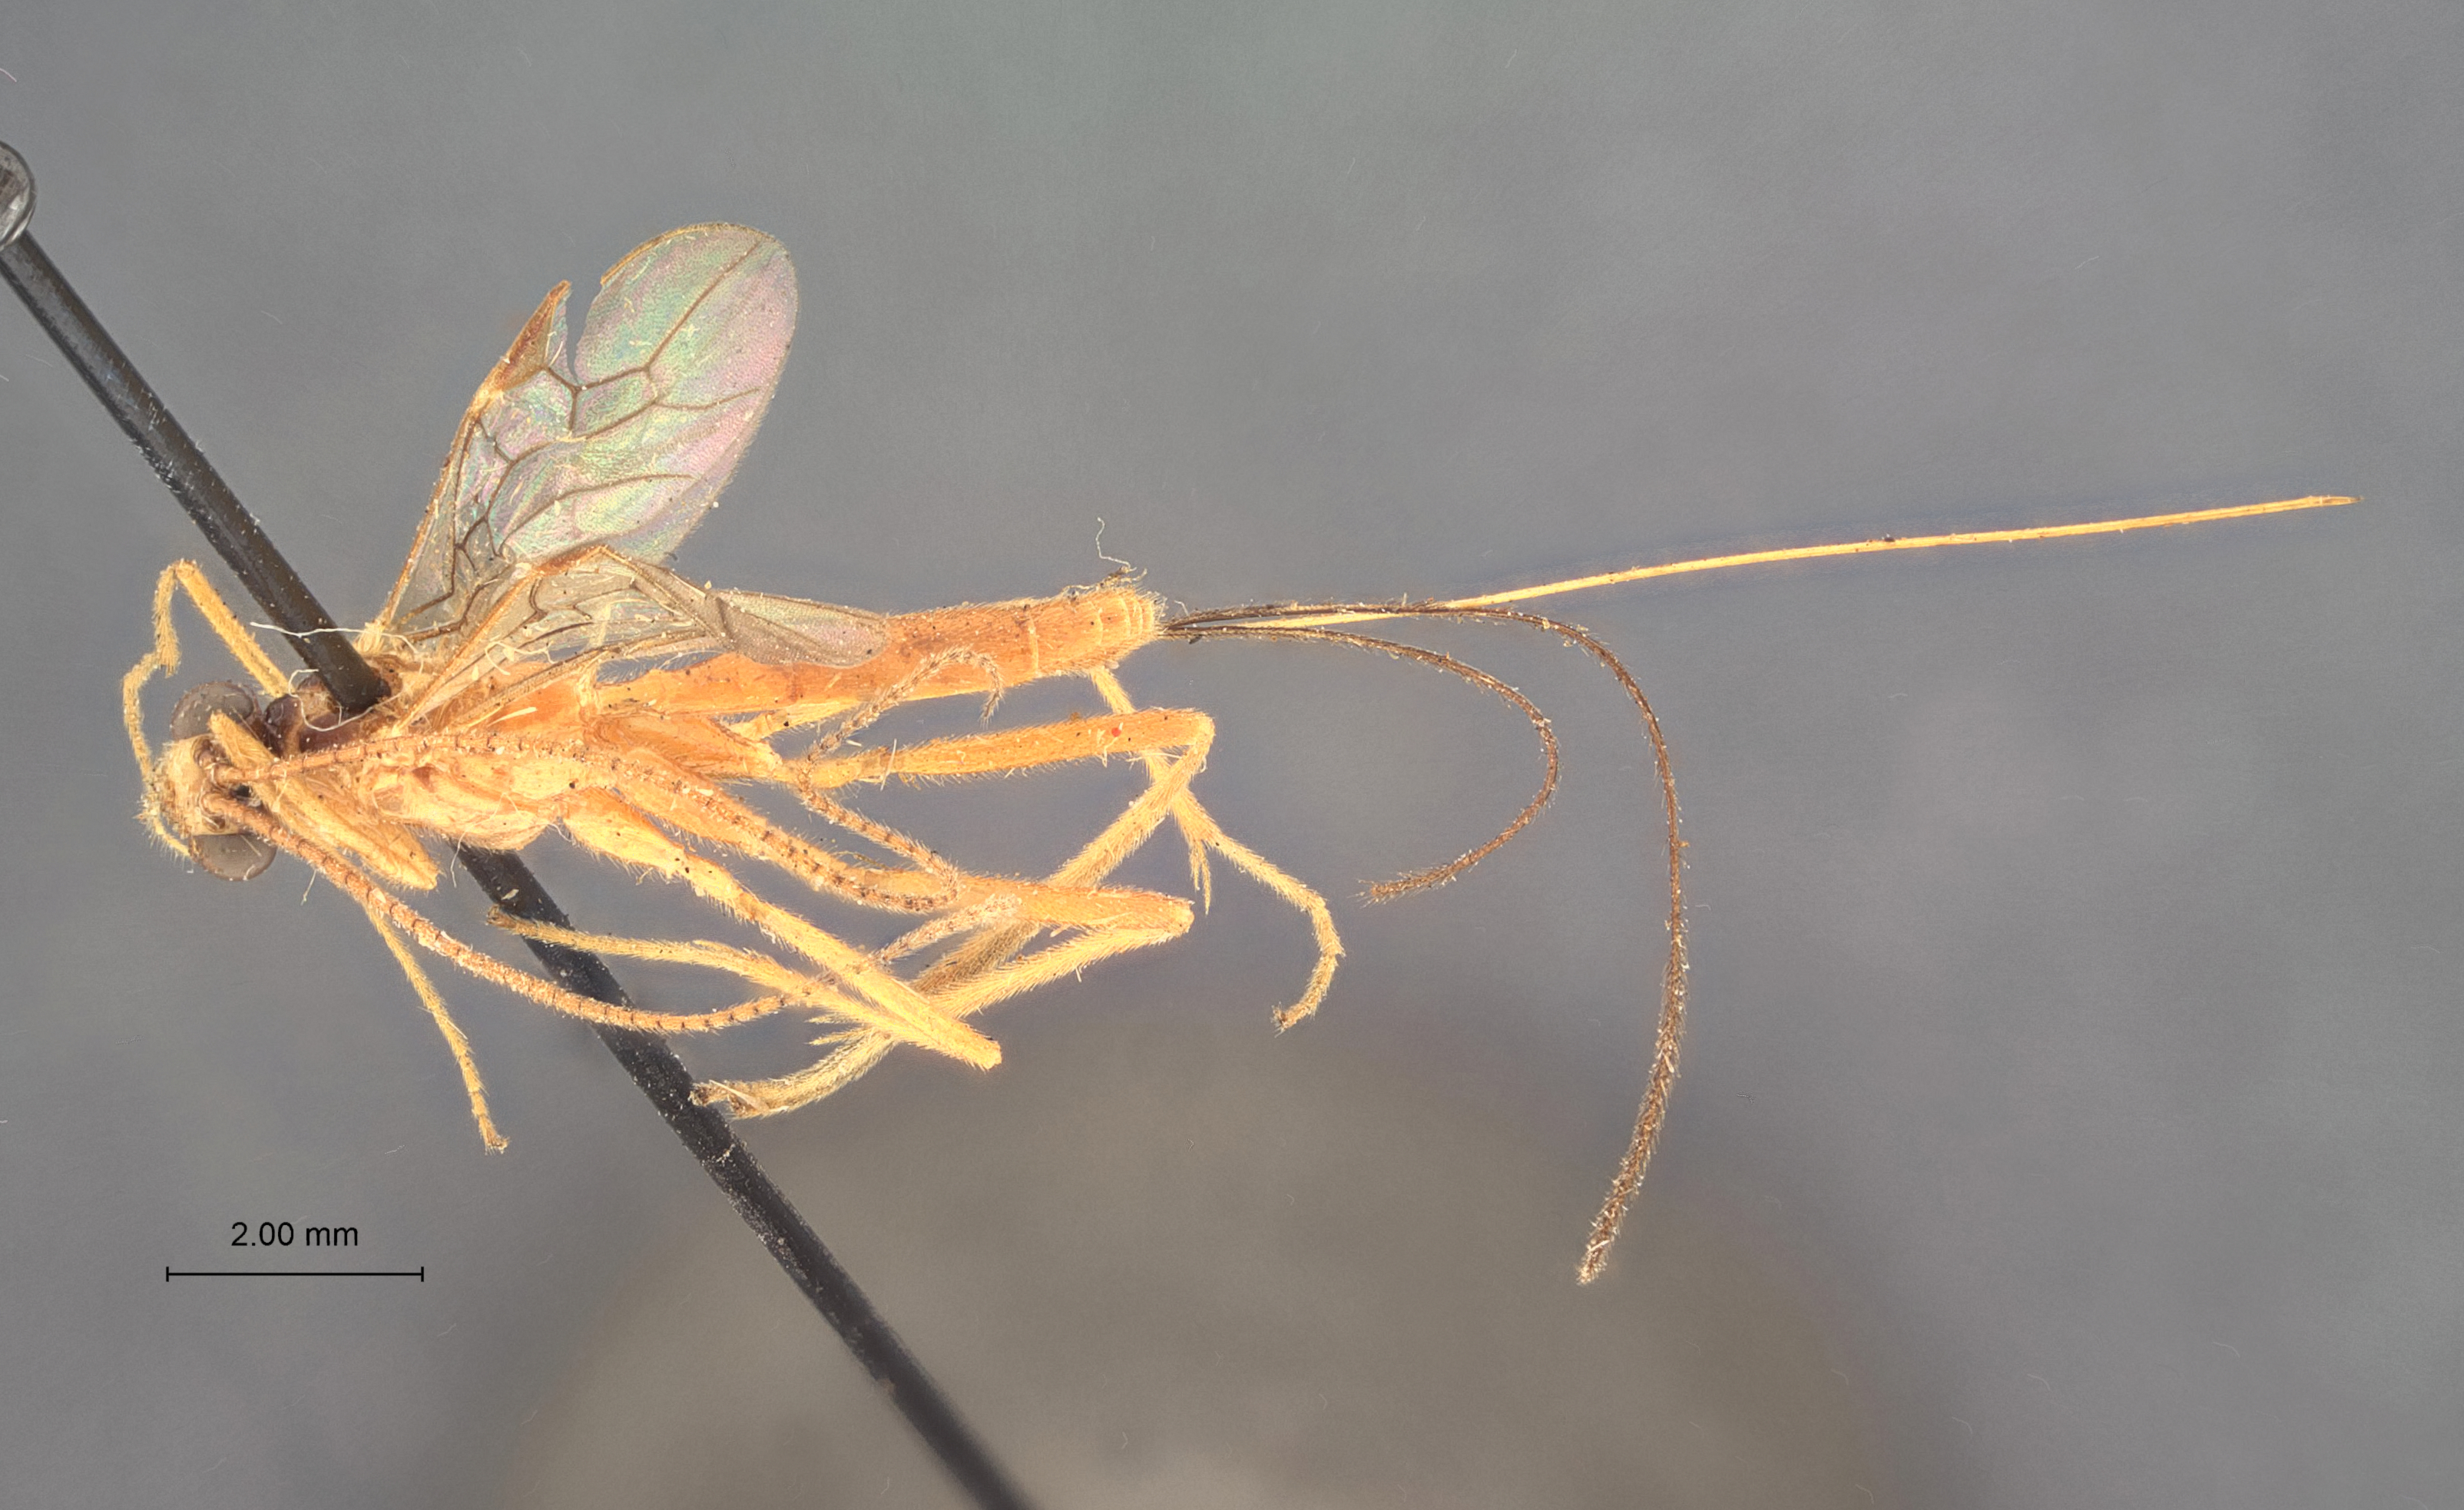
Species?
Macrocentrus texanus
